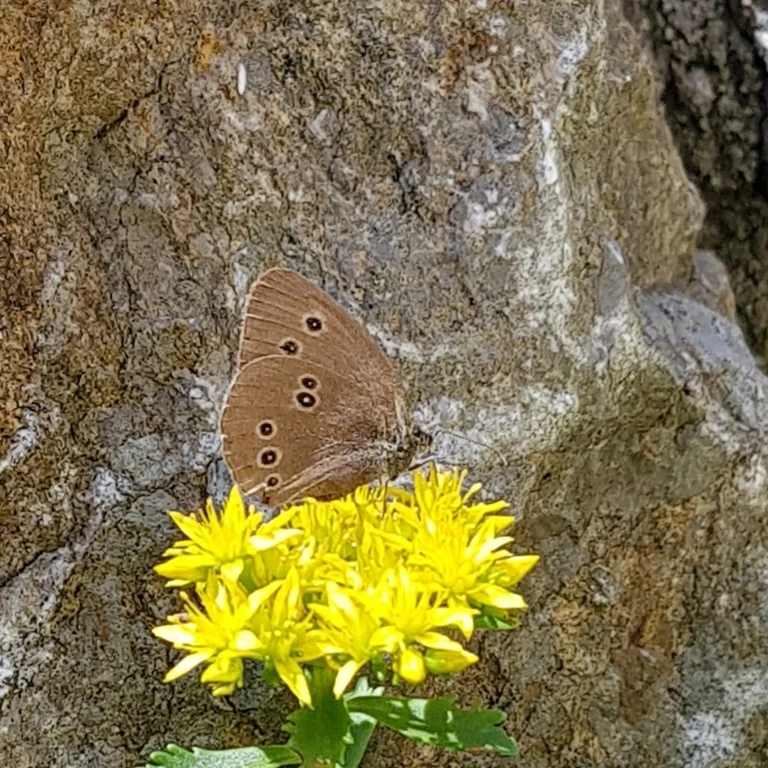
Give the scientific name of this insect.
Aphantopus hyperantus
